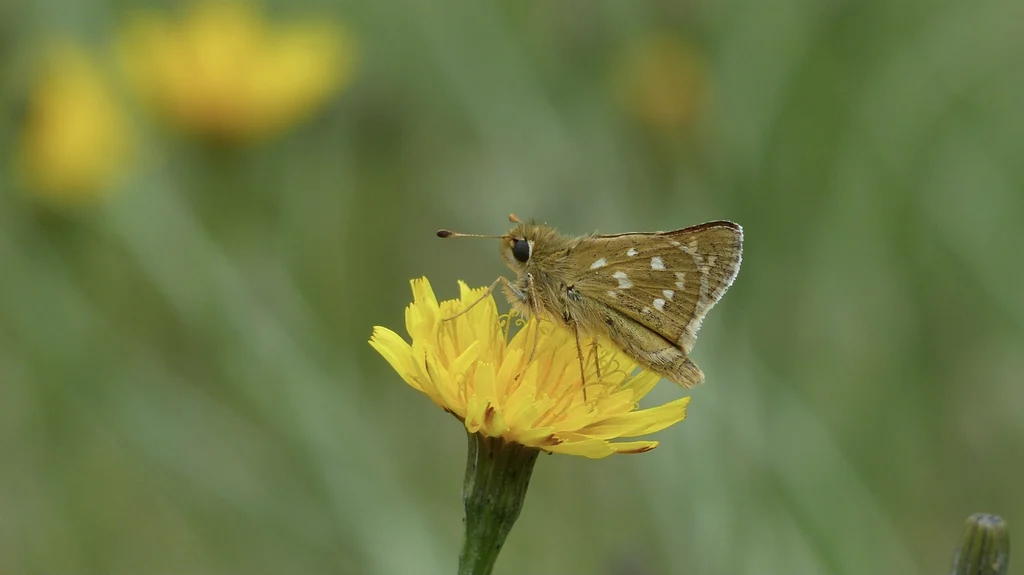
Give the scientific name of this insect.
Hesperia comma
